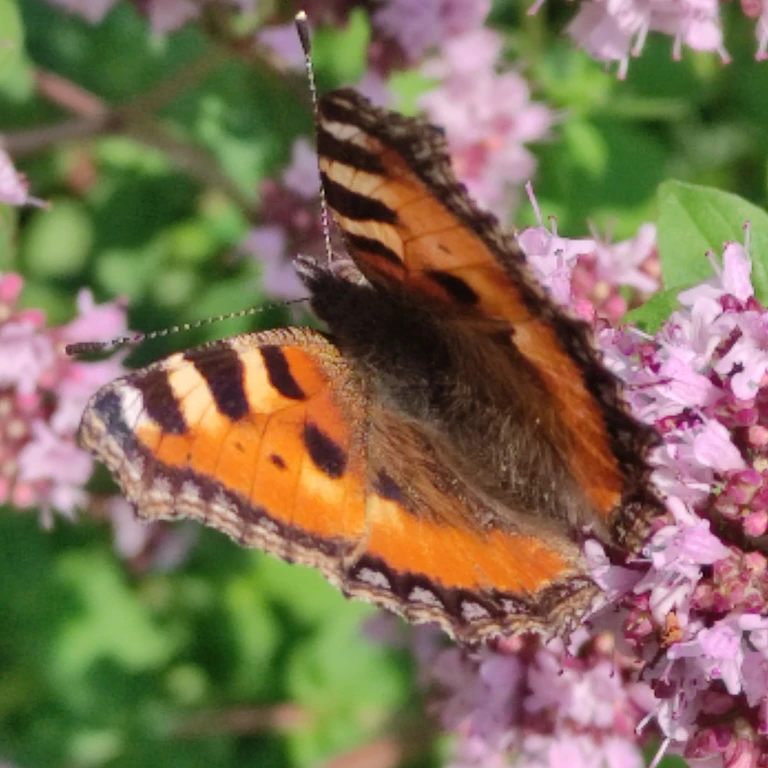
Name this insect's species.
Aglais urticae
